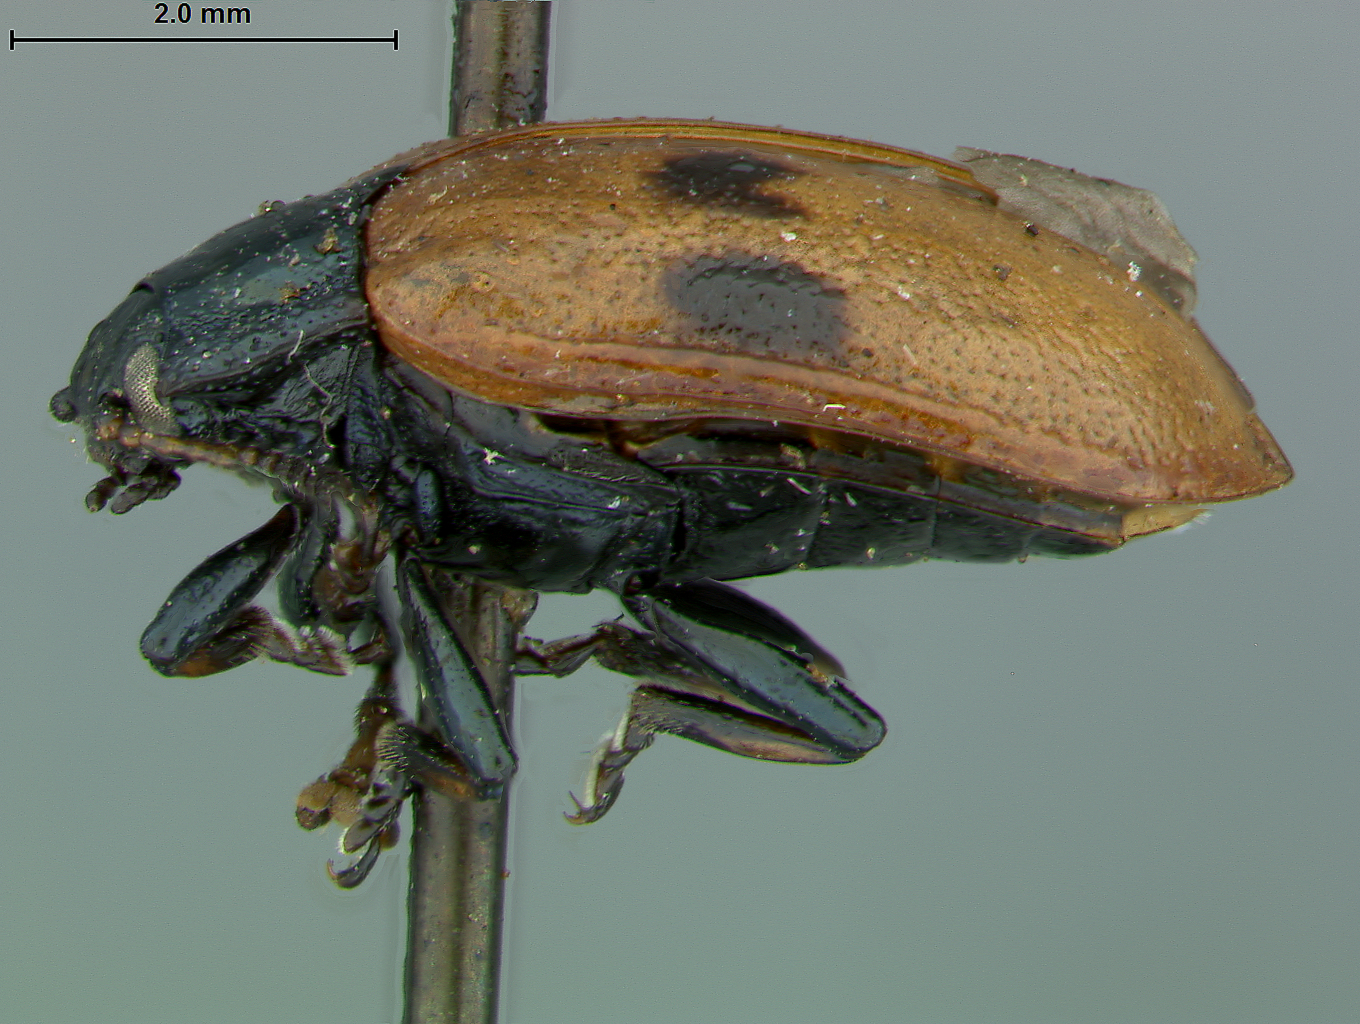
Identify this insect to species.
Chrysomela interrupta
